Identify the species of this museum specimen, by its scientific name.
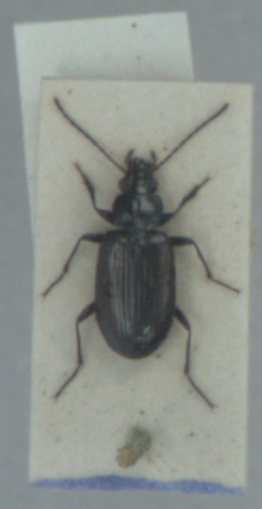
Bembidion prasinum
